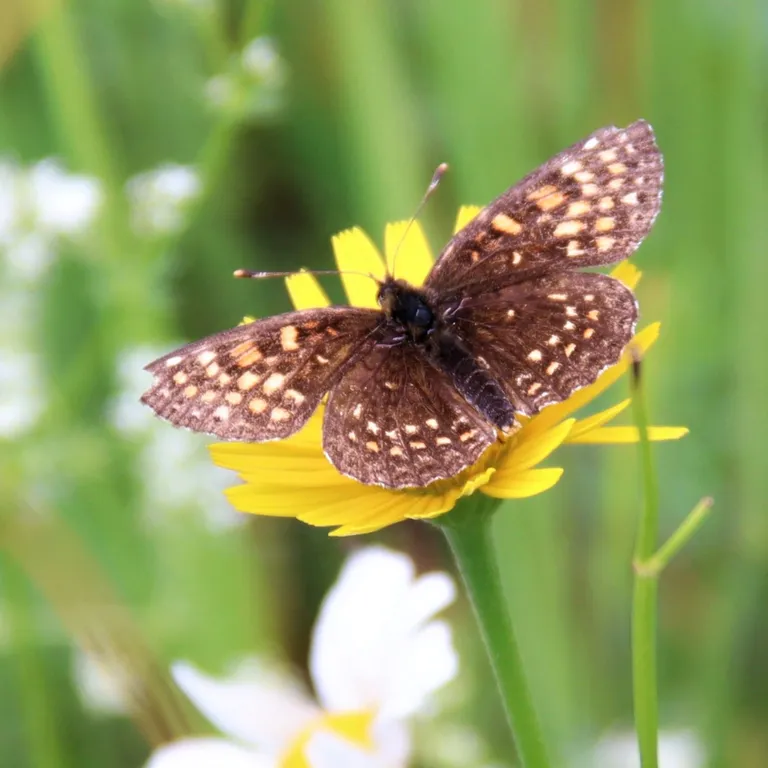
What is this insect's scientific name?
Melitaea diamina
